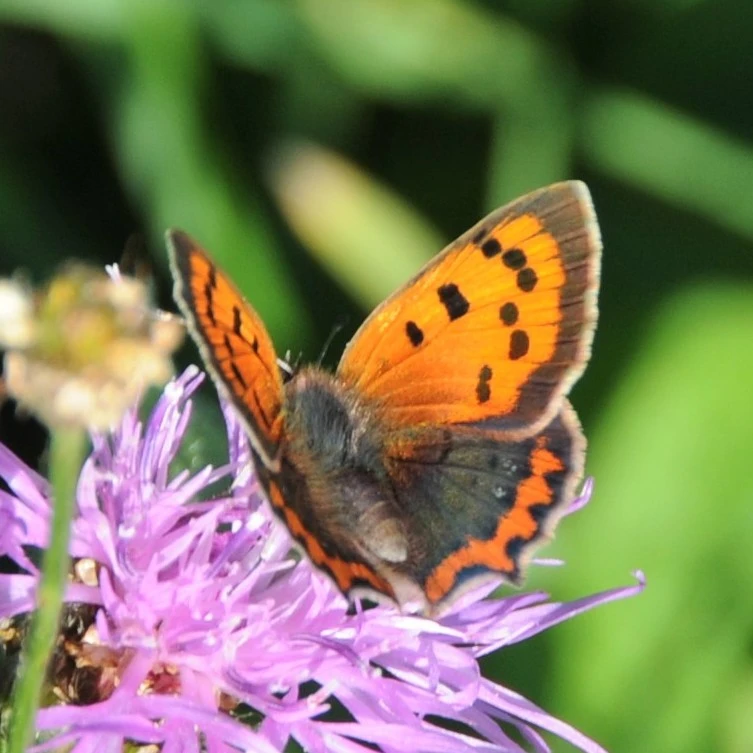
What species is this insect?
Lycaena phlaeas
